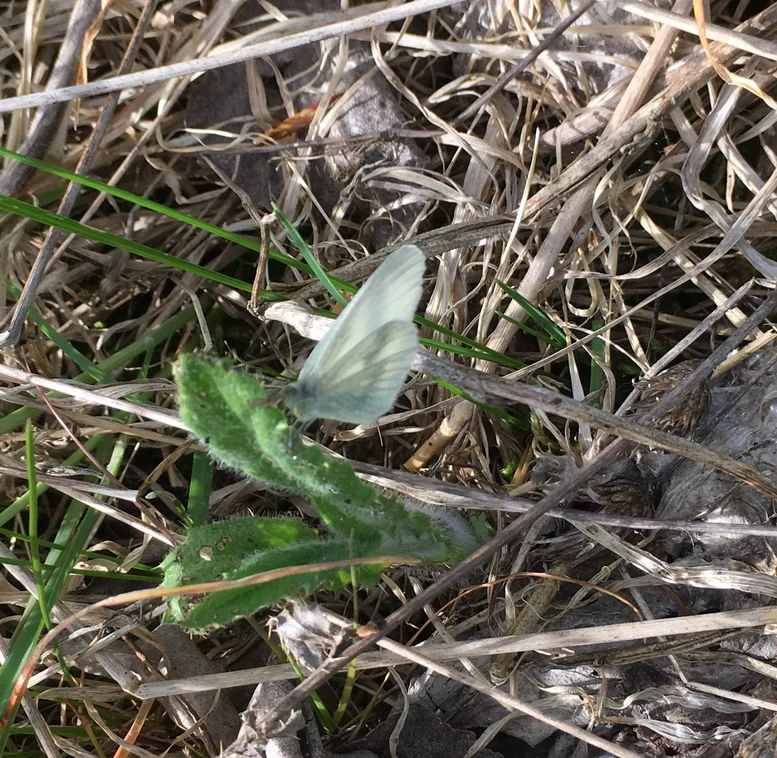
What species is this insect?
Leptidea sinapis/juvernica
